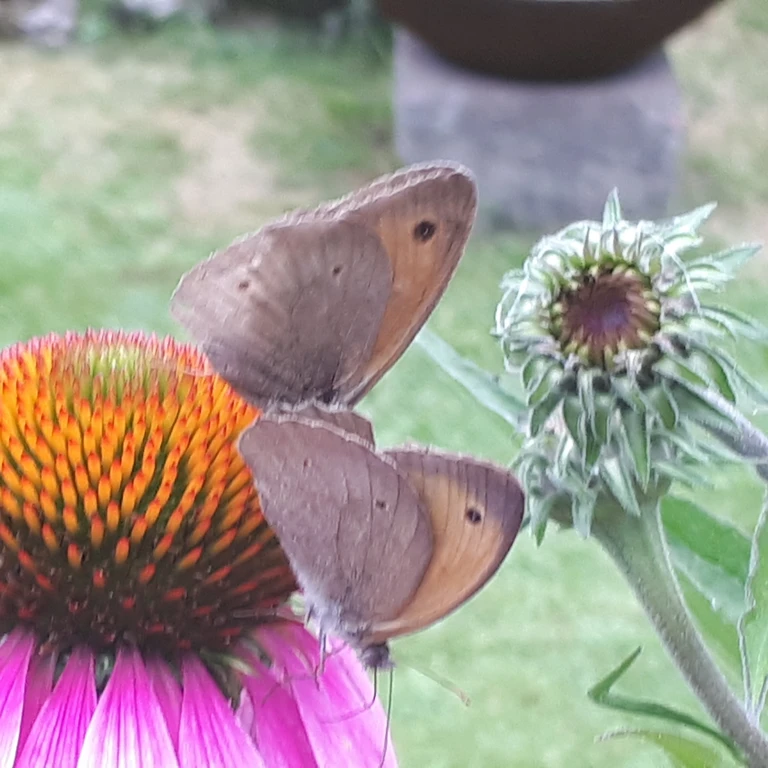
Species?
Maniola jurtina
